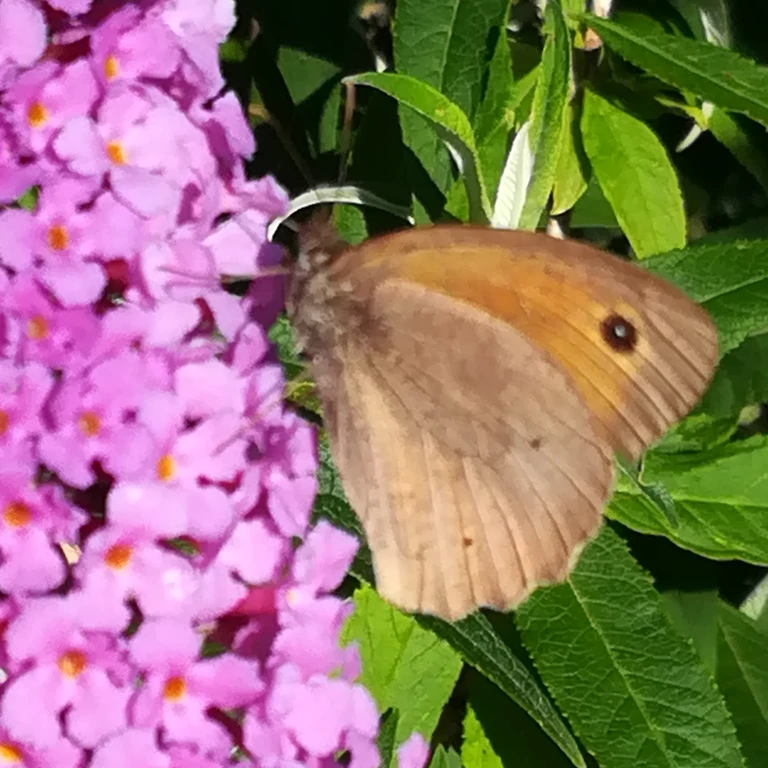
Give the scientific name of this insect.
Maniola jurtina
